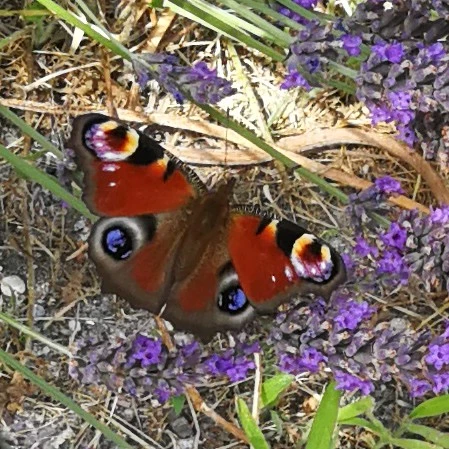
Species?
Aglais io
